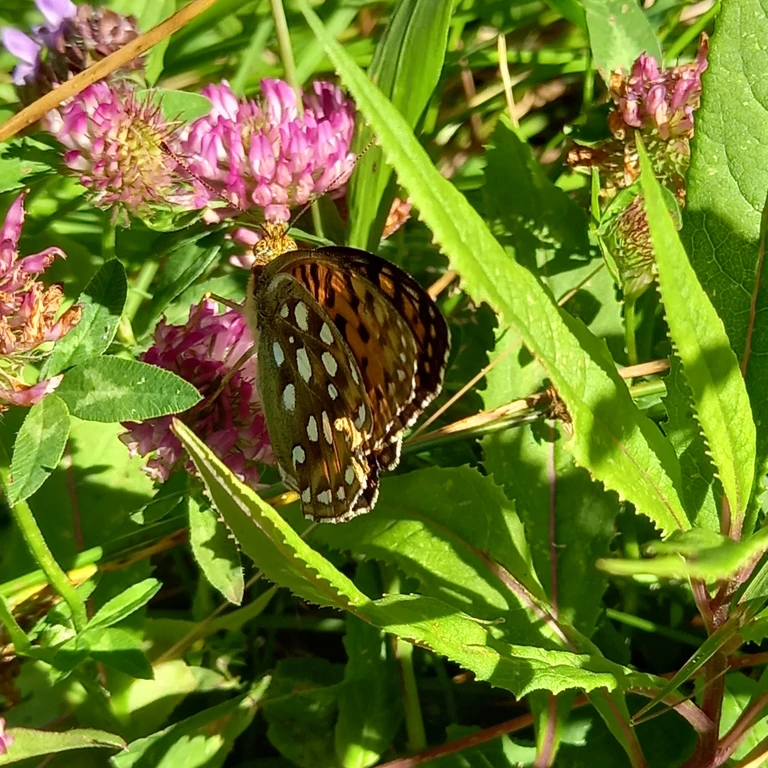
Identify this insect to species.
Speyeria aglaja
